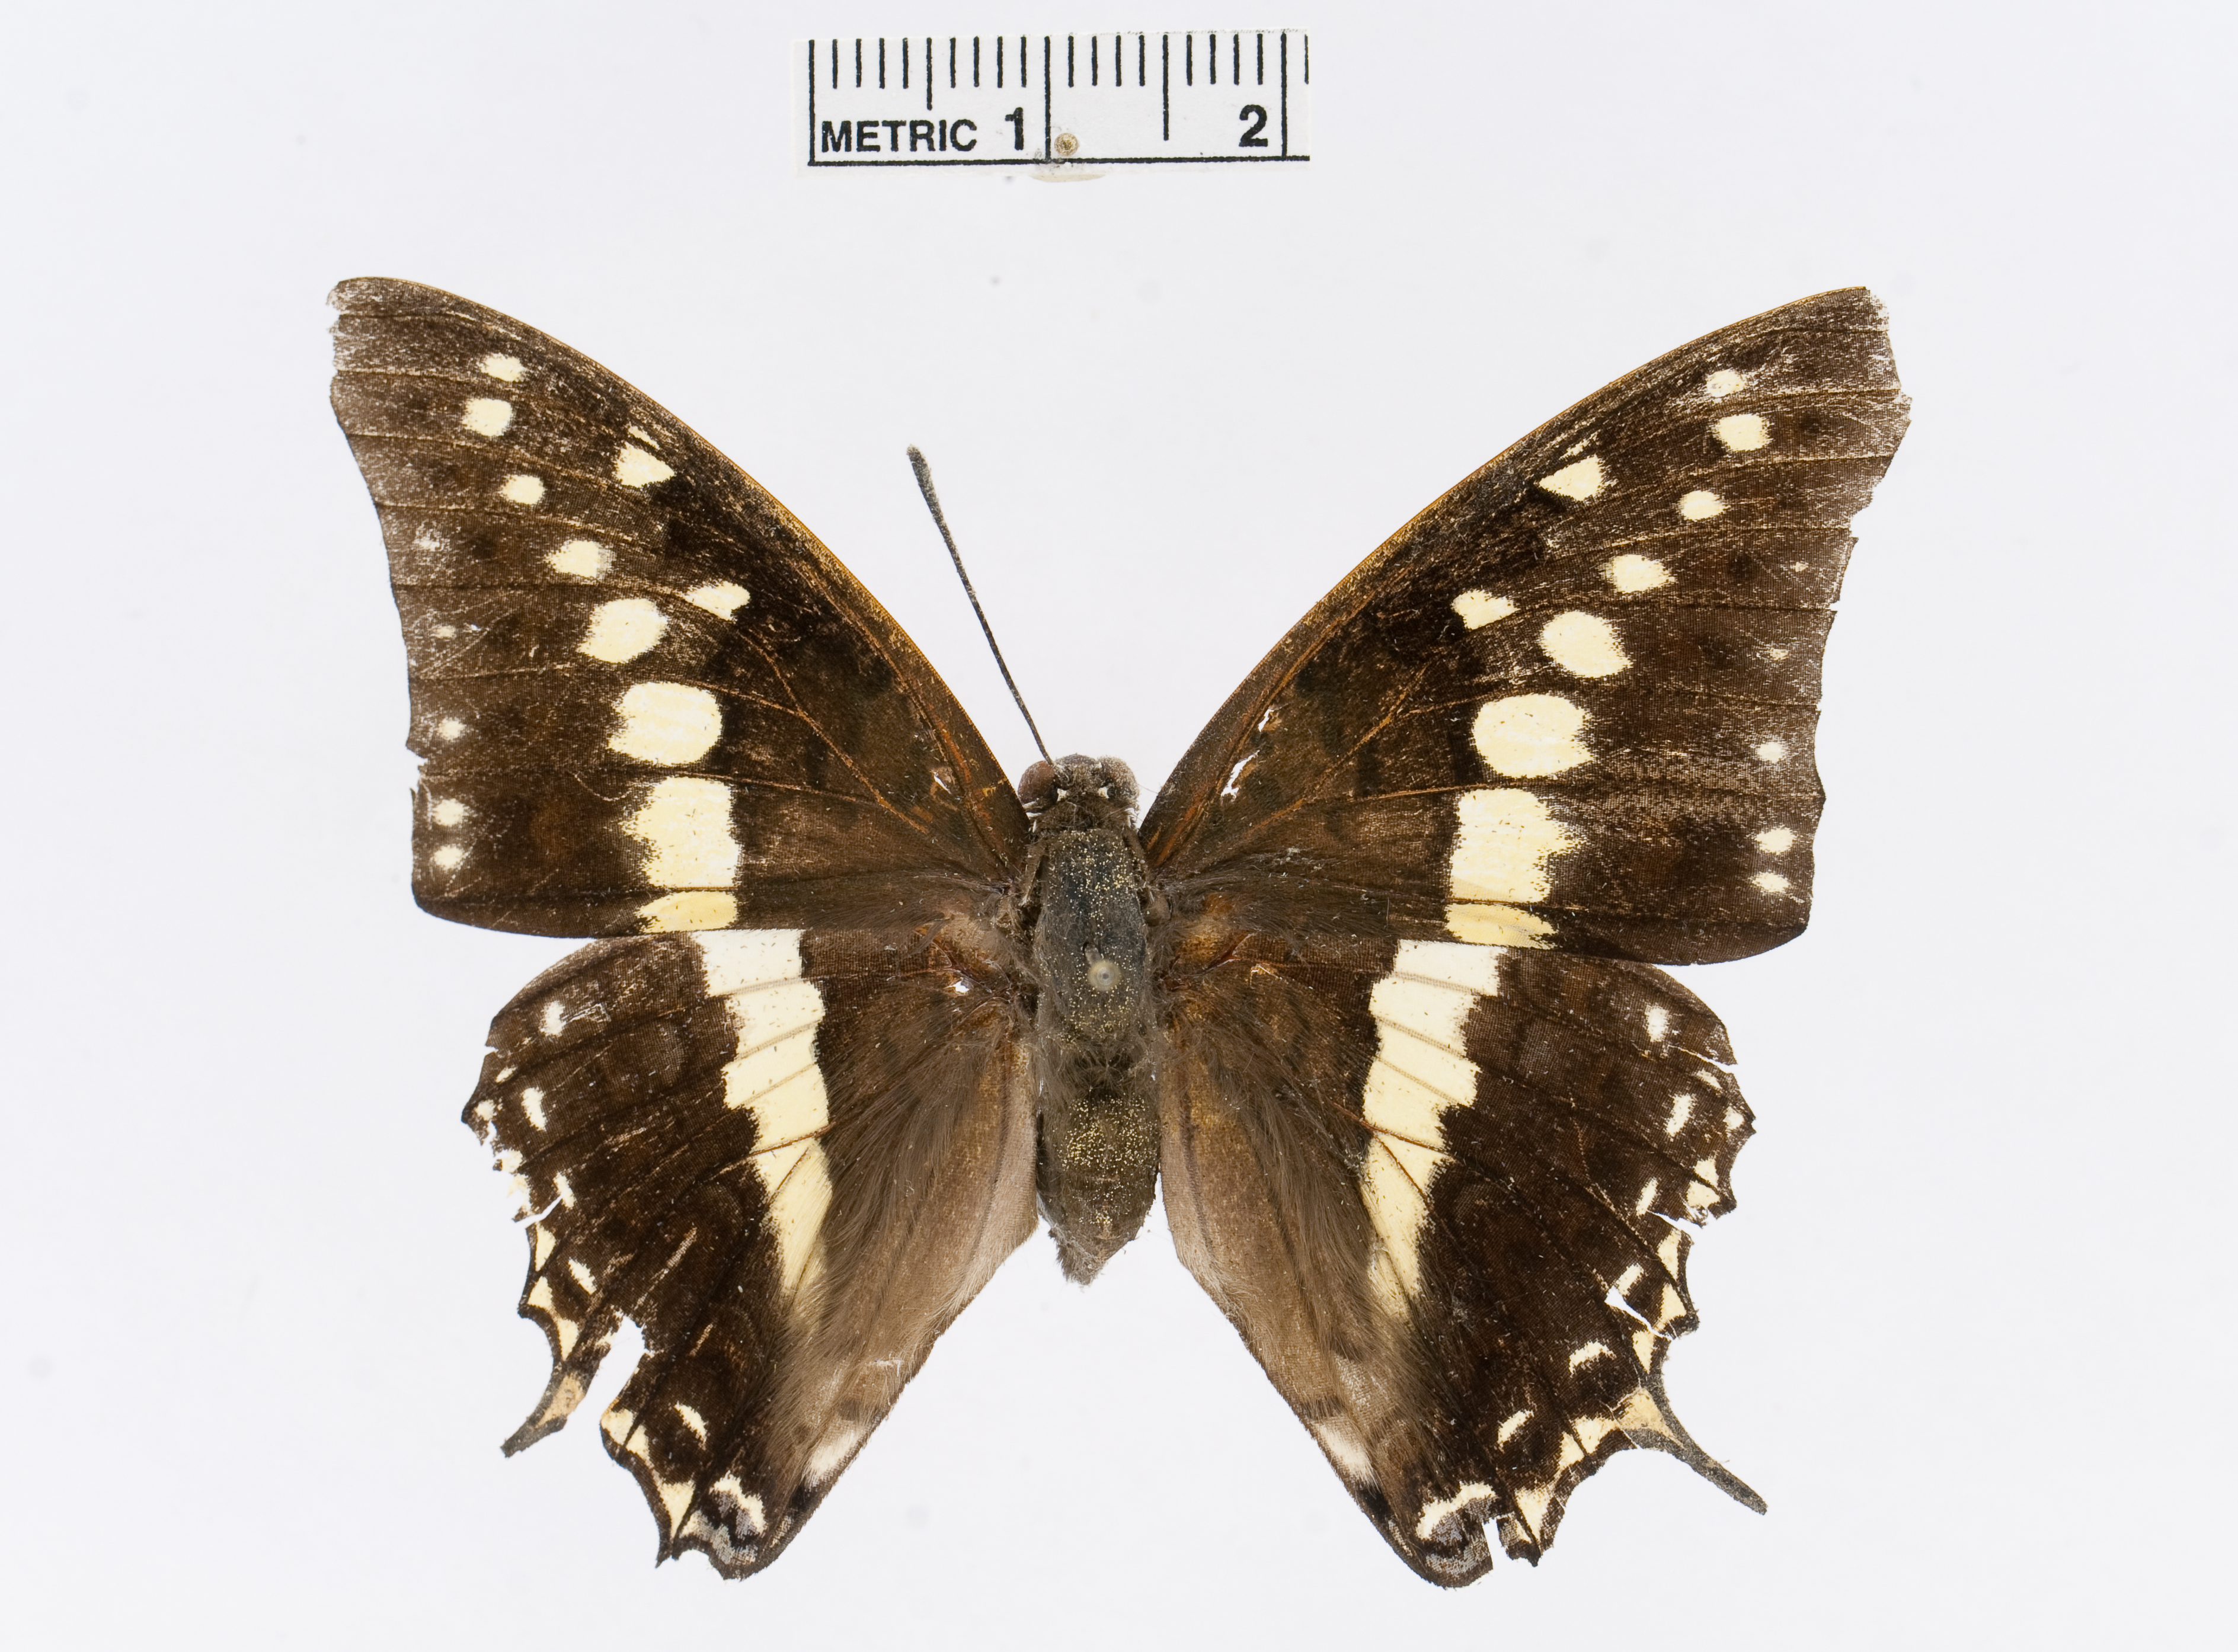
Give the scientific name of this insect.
Charaxes solon
